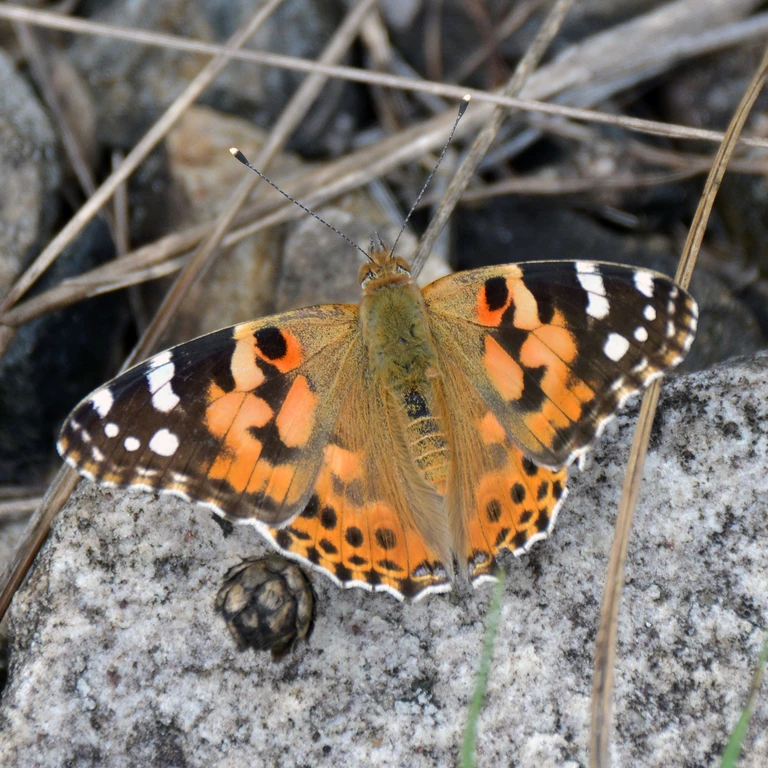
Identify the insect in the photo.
Vanessa cardui
